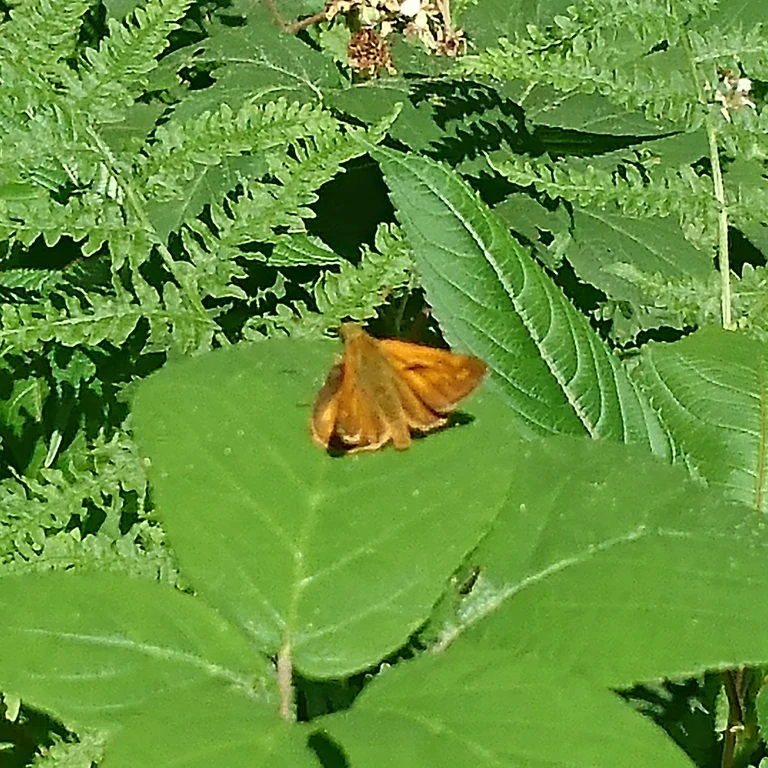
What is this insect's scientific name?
Ochlodes sylvanus (also Ochlodes venata)
